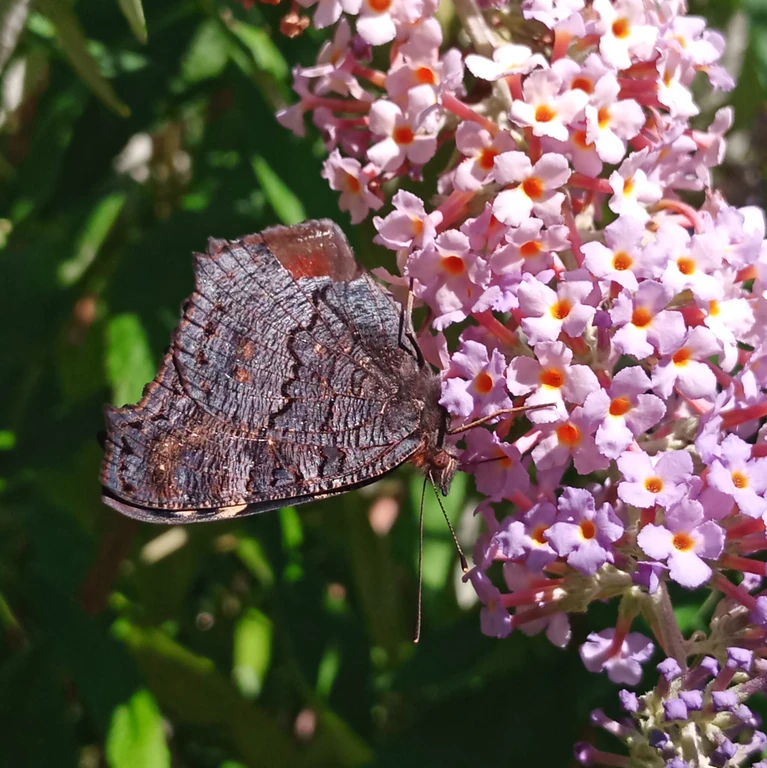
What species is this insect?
Aglais io
